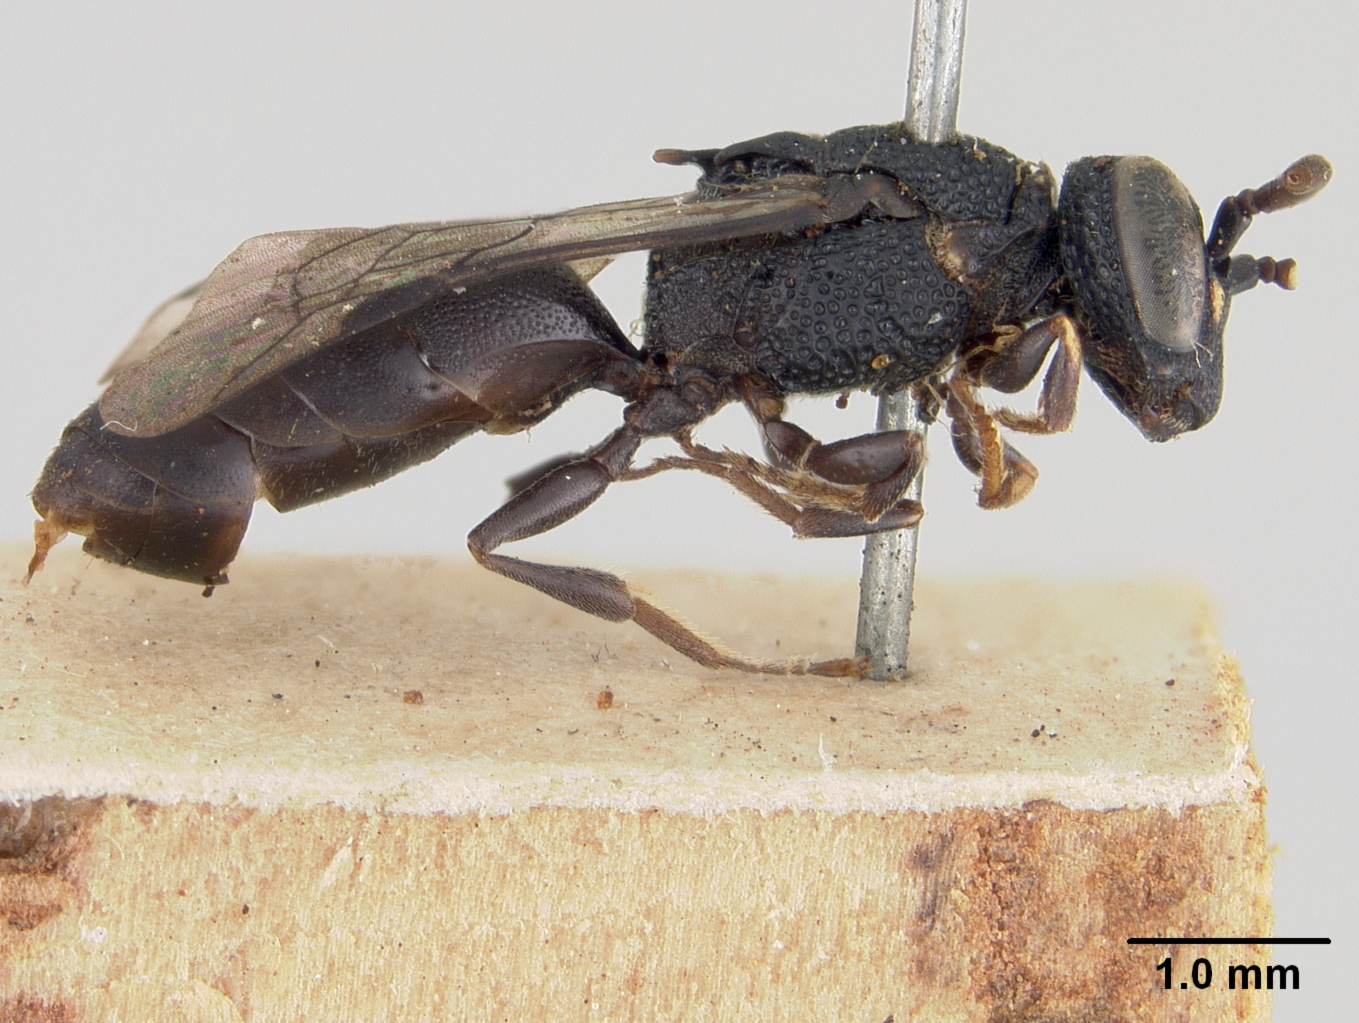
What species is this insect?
Metahylaeus cribratus
